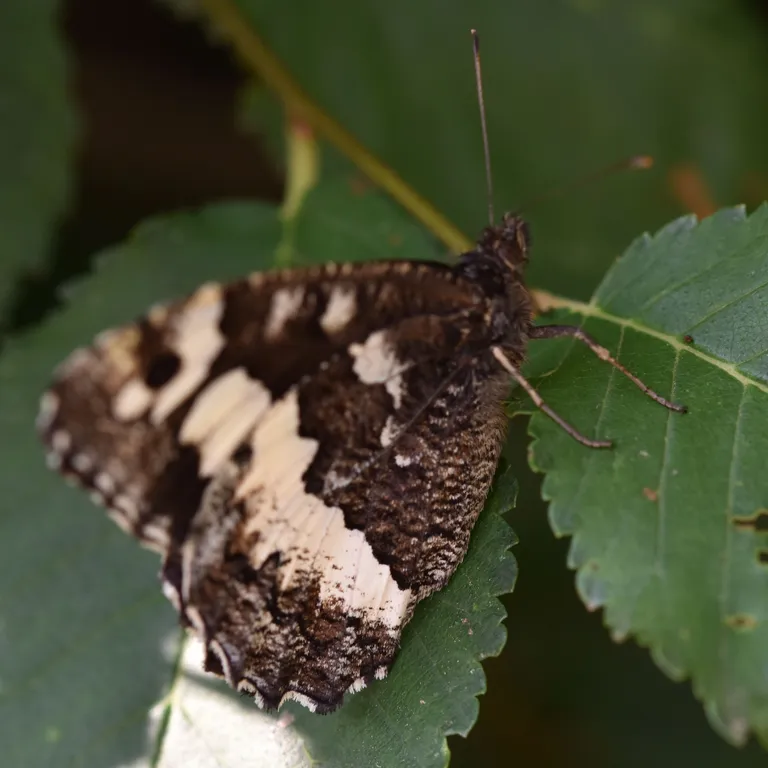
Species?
Brintesia circe
